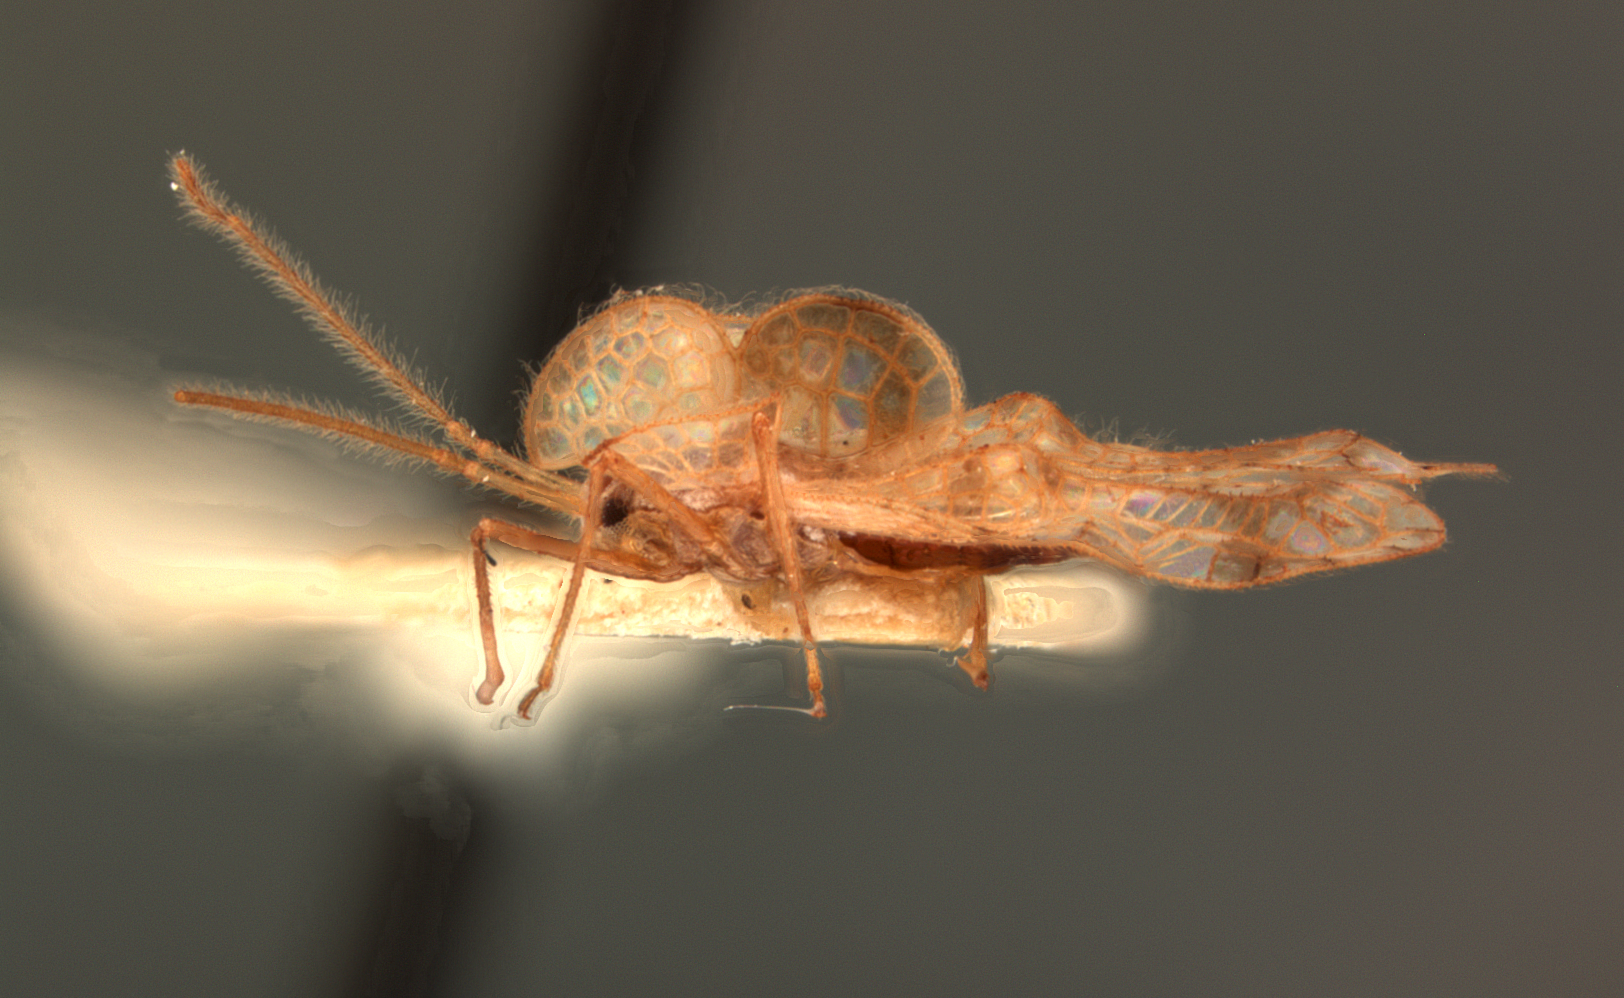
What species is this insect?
Stephanitis bankana
